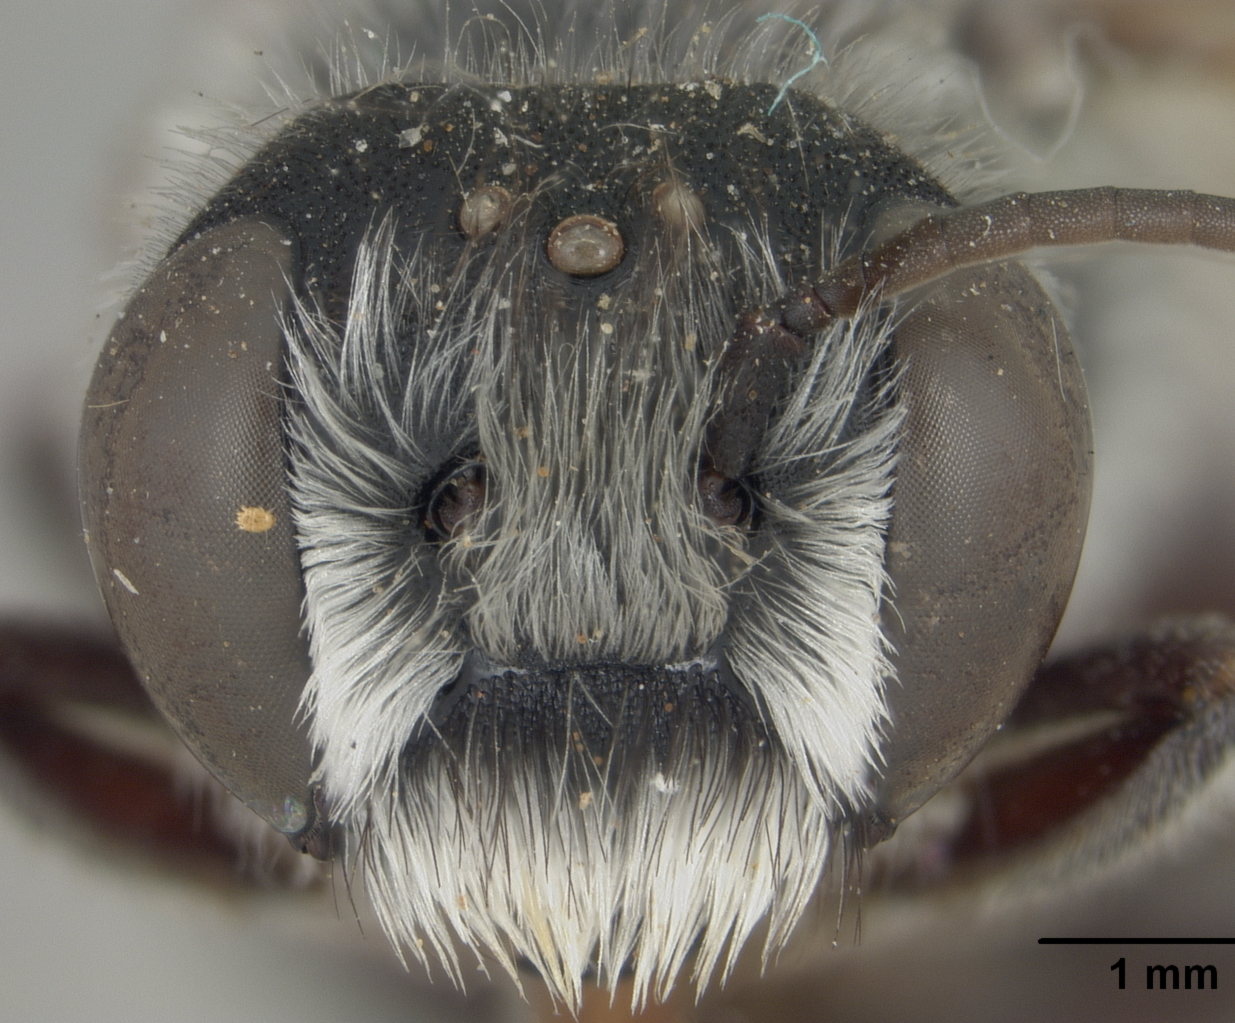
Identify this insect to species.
Megachile frugalis
